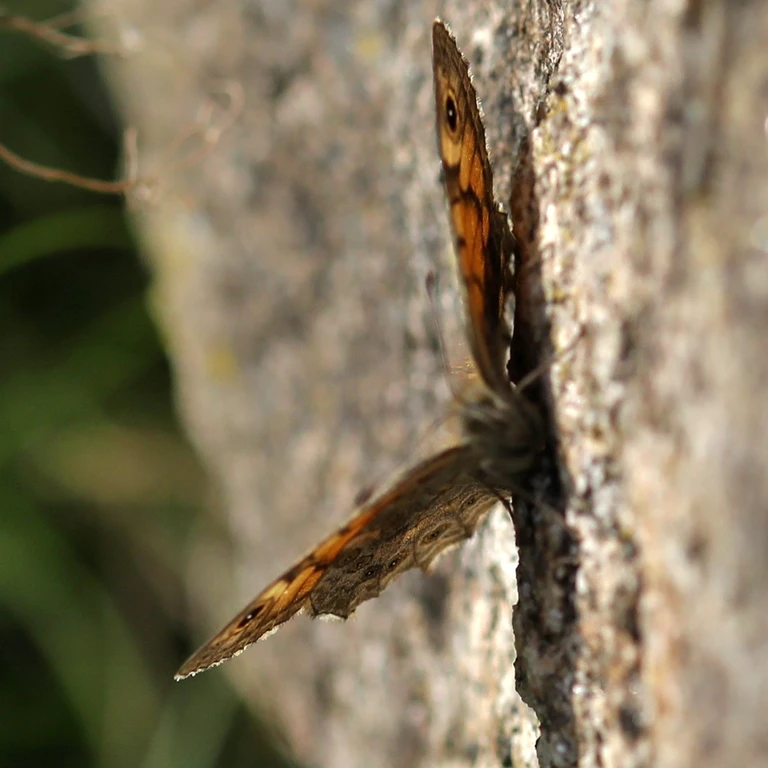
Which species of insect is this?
Lasiommata megera (also Pararge megera)
